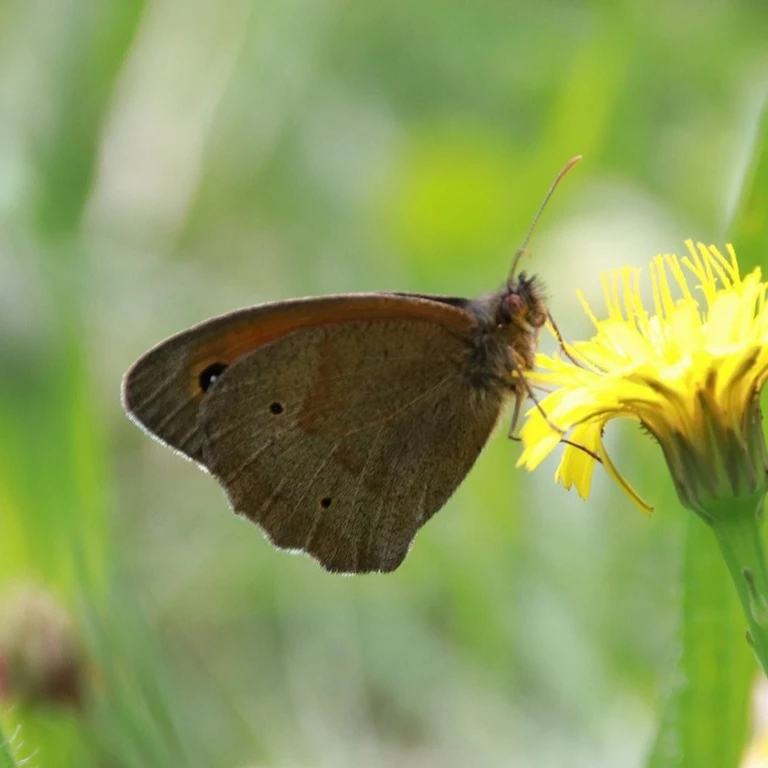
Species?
Maniola jurtina
